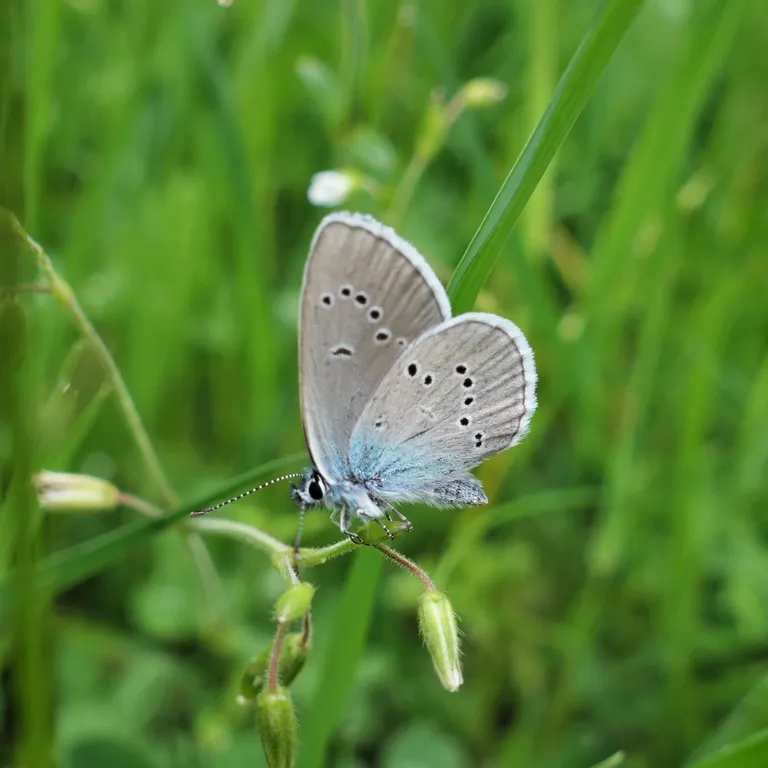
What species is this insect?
Cyaniris semiargus
